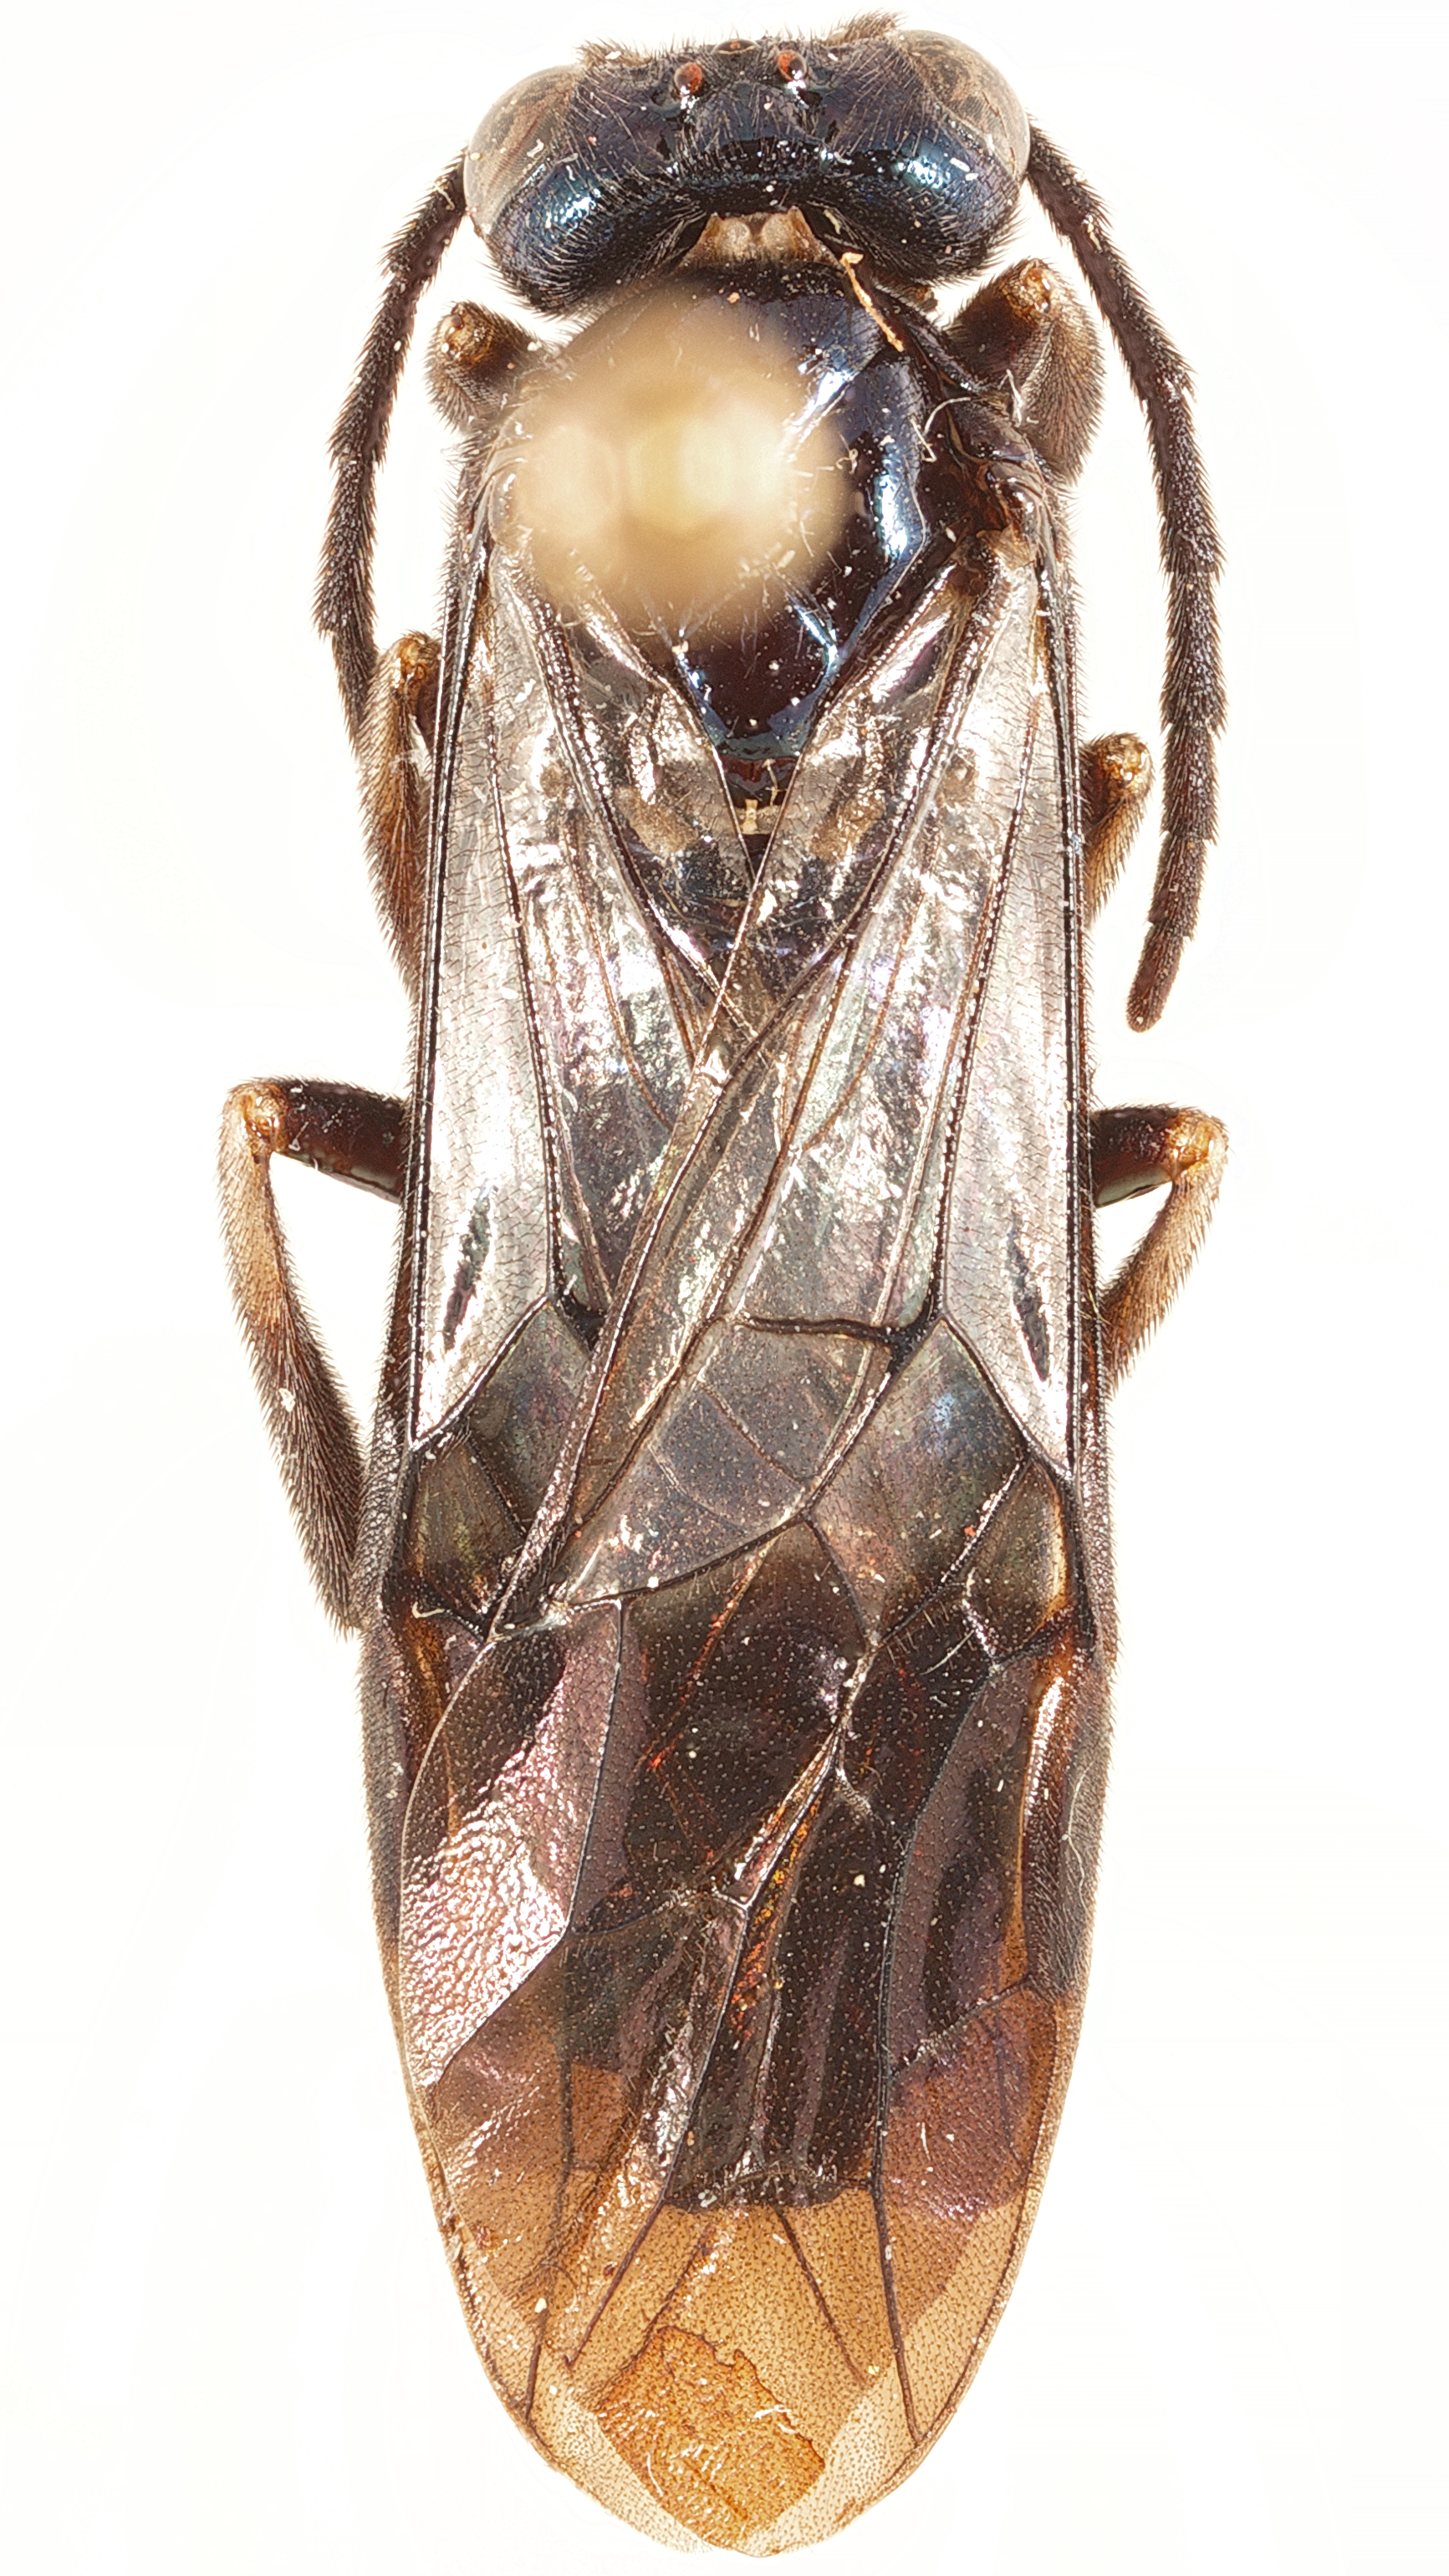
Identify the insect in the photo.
Anisoarthra diascoreae
